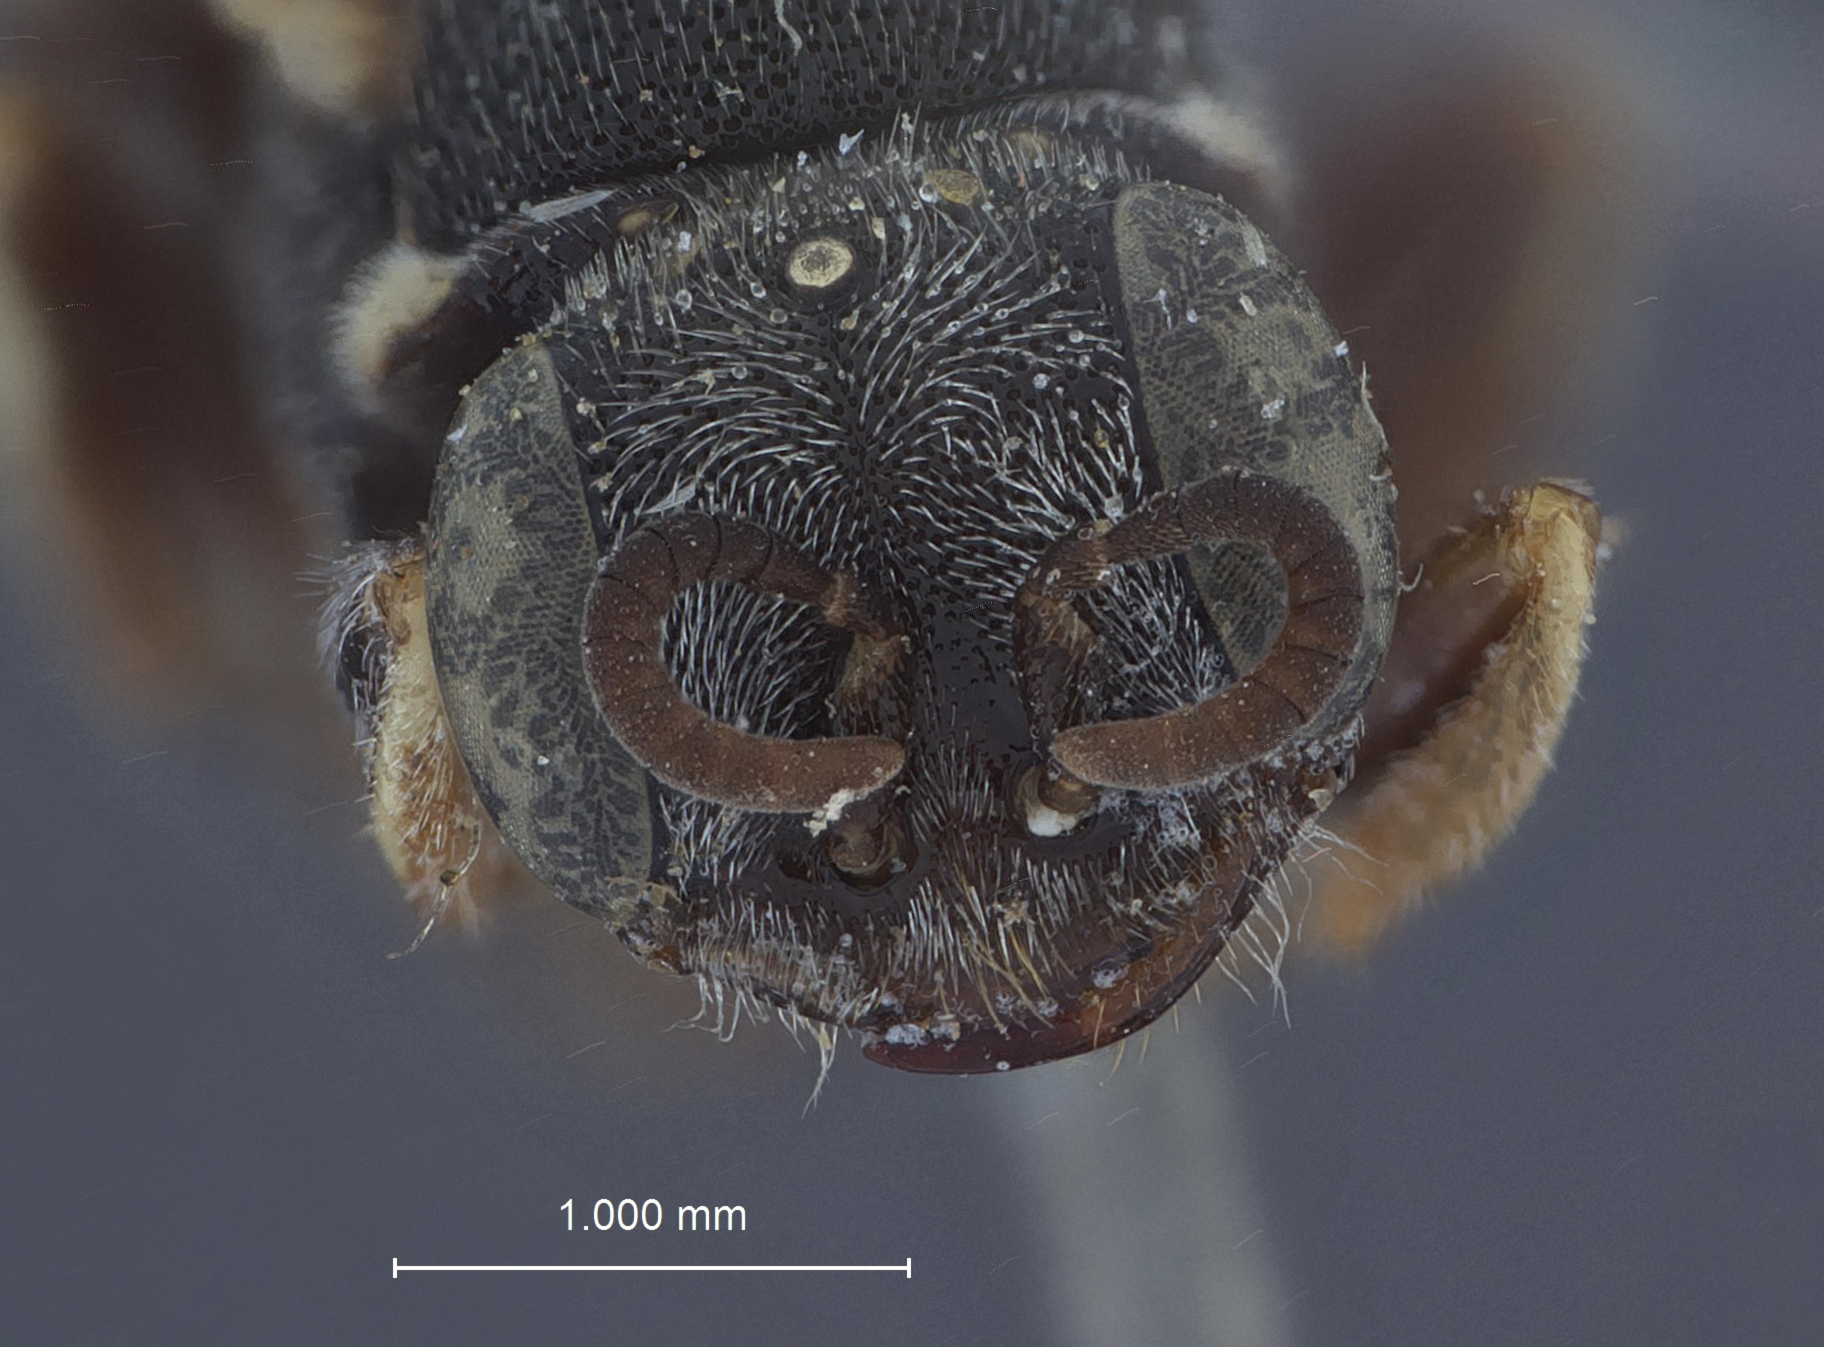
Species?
Oxybelus acutus
